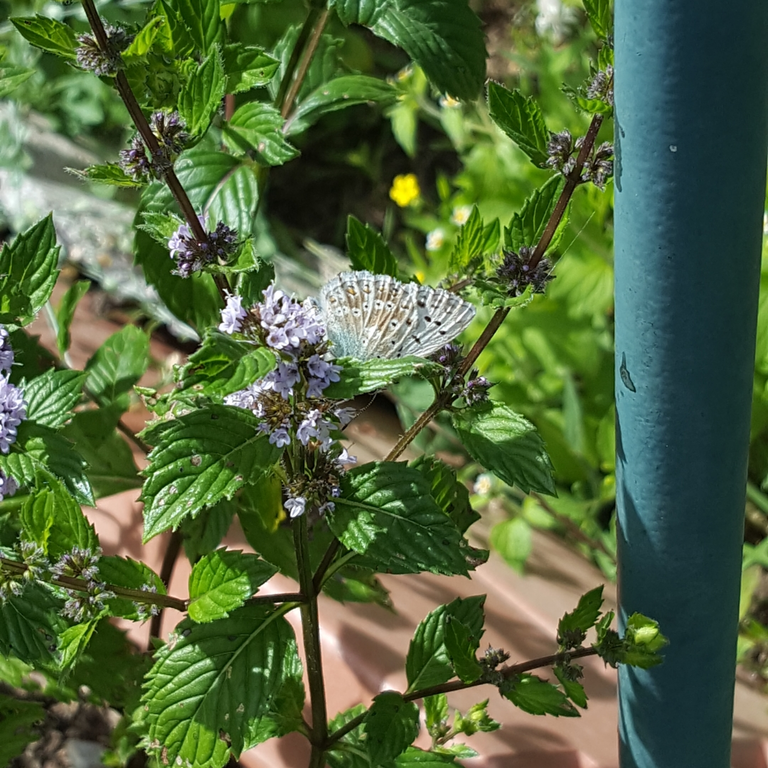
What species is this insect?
Lysandra coridon
